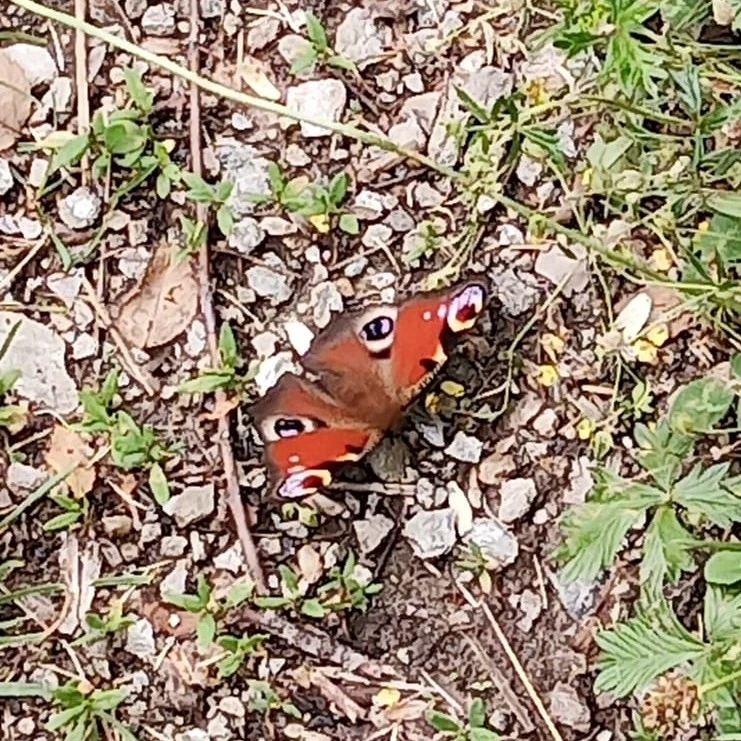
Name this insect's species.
Aglais io
